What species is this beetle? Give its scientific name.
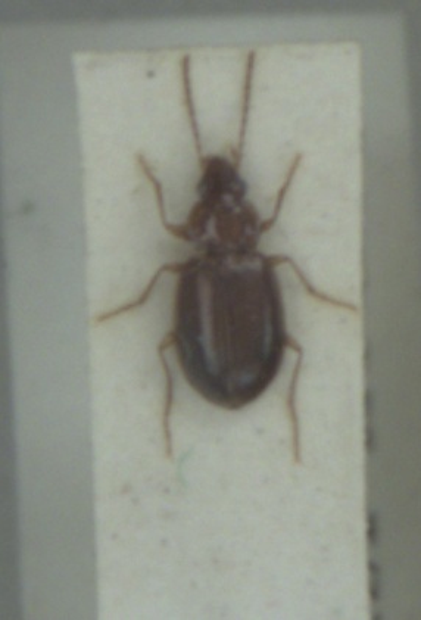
Ocys harpaloides
